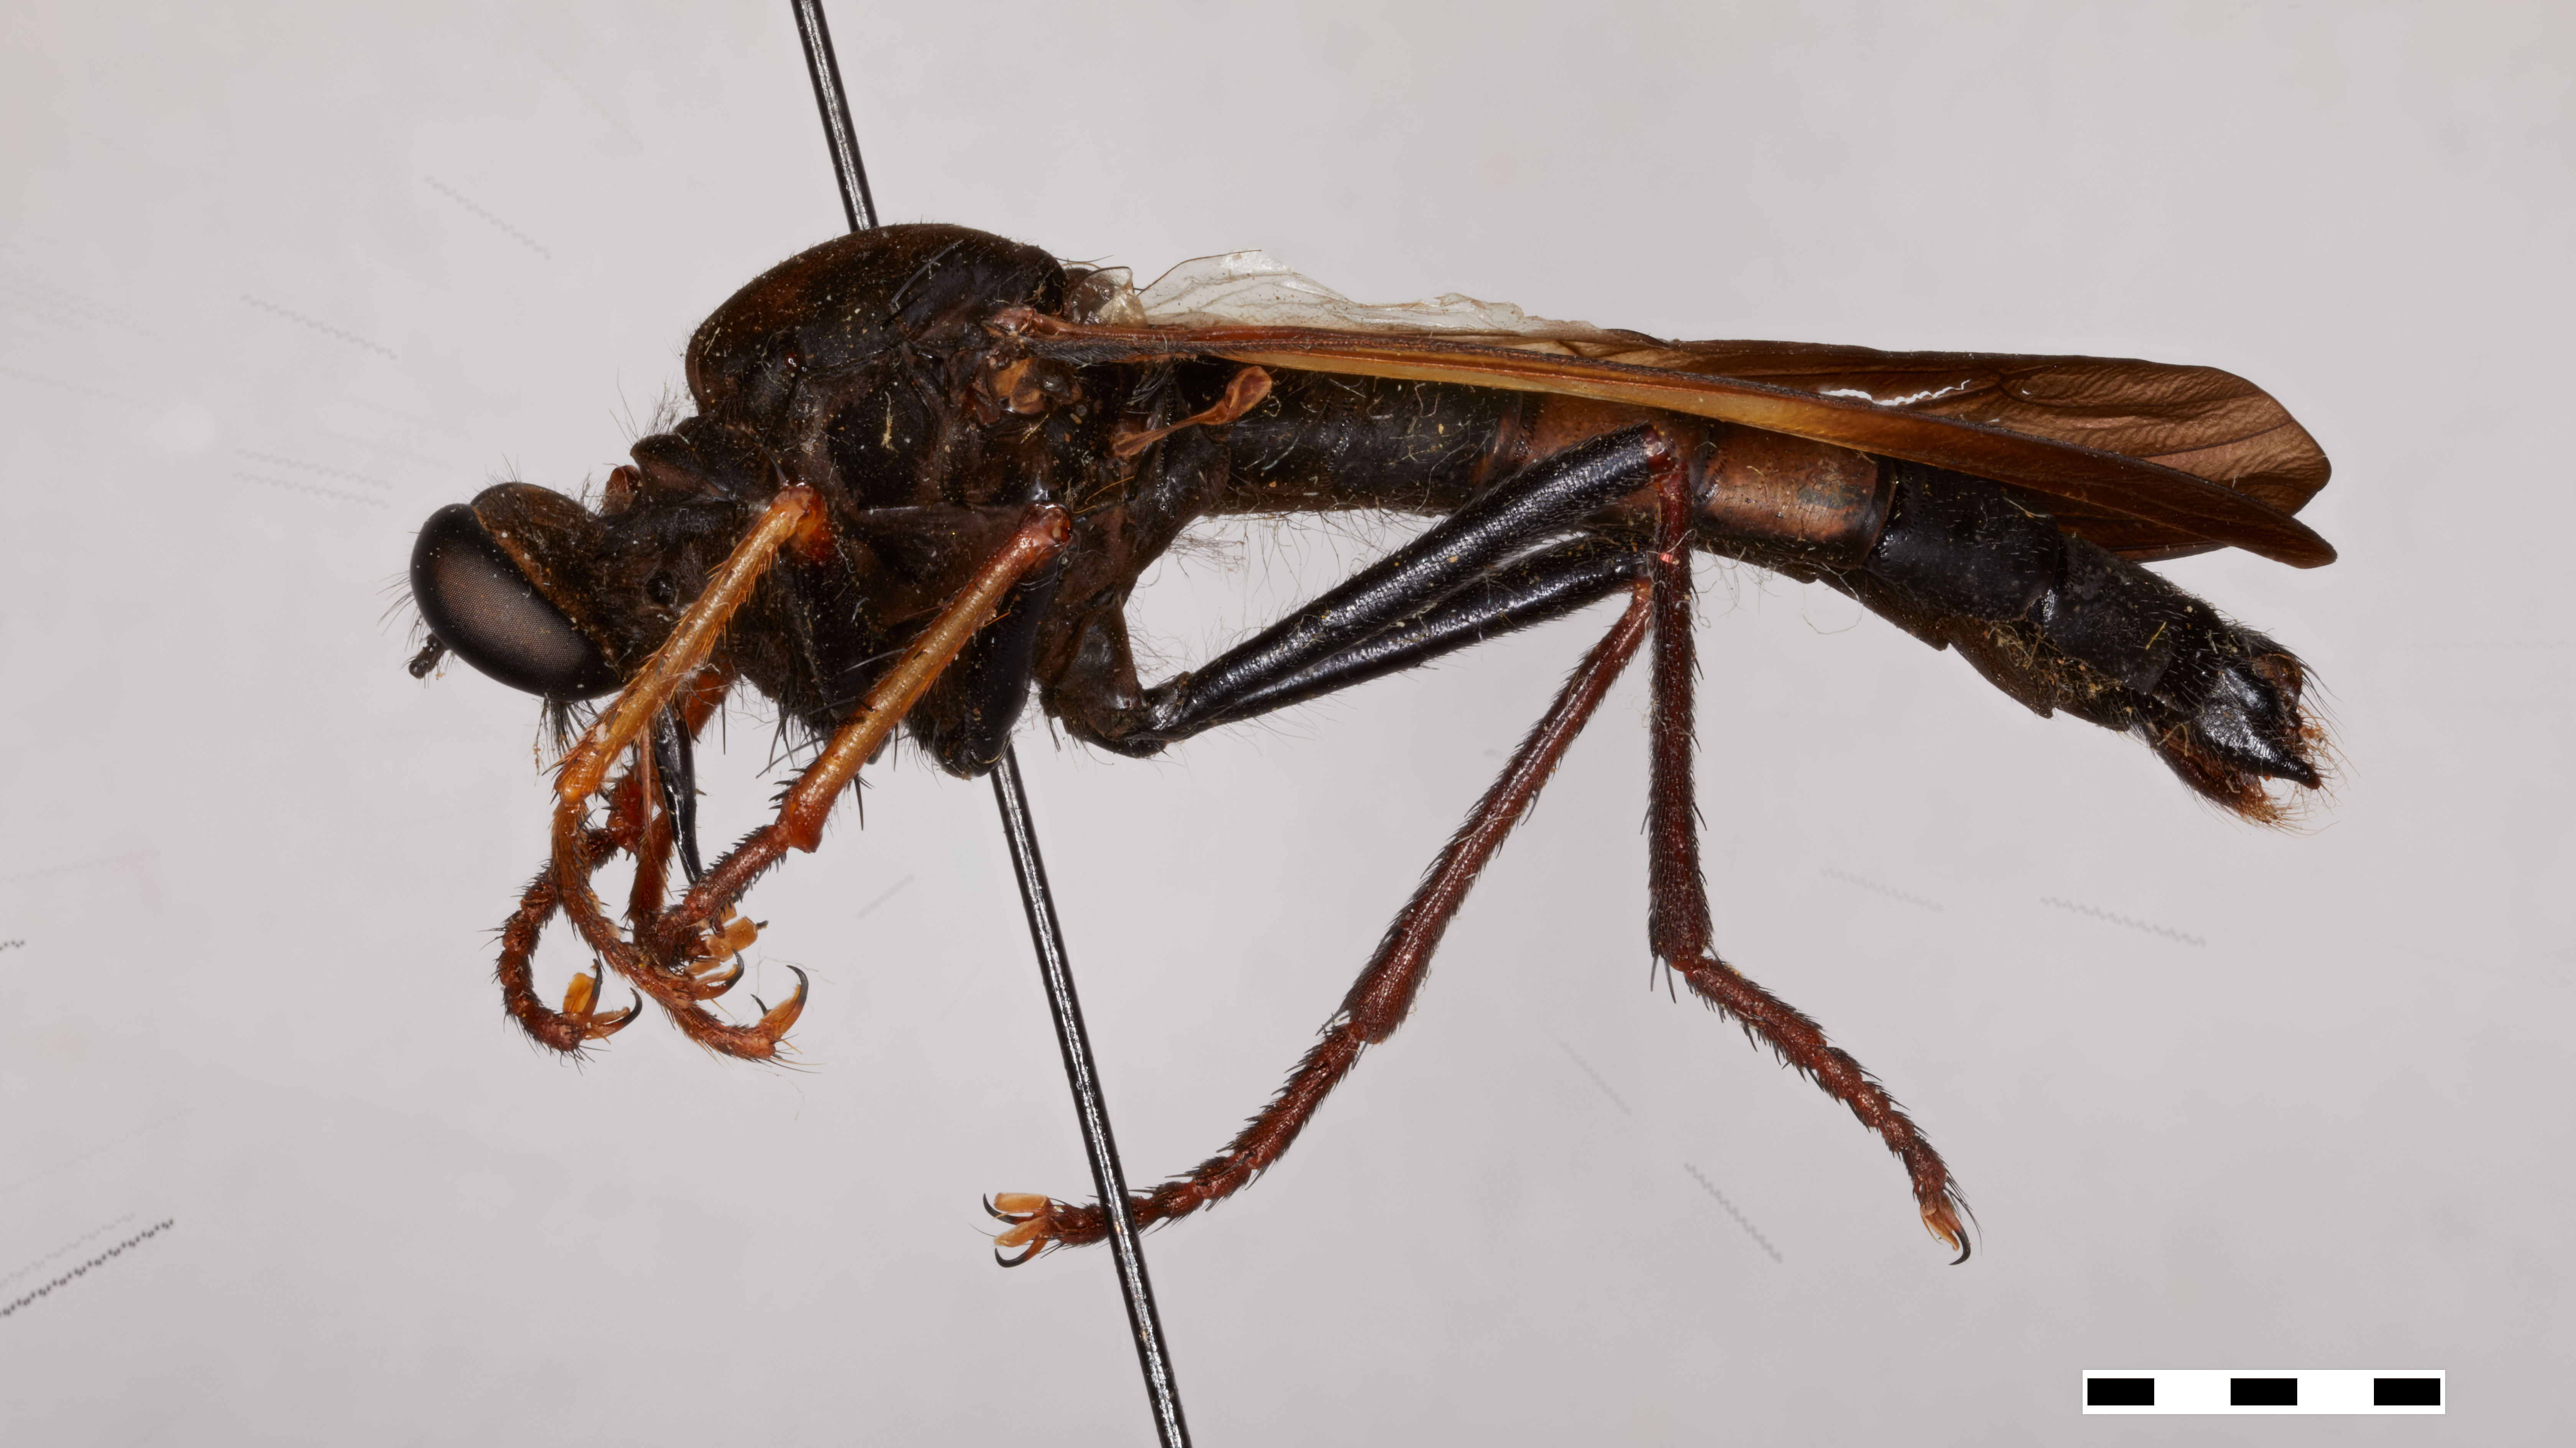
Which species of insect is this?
Microstylum umbrosum
